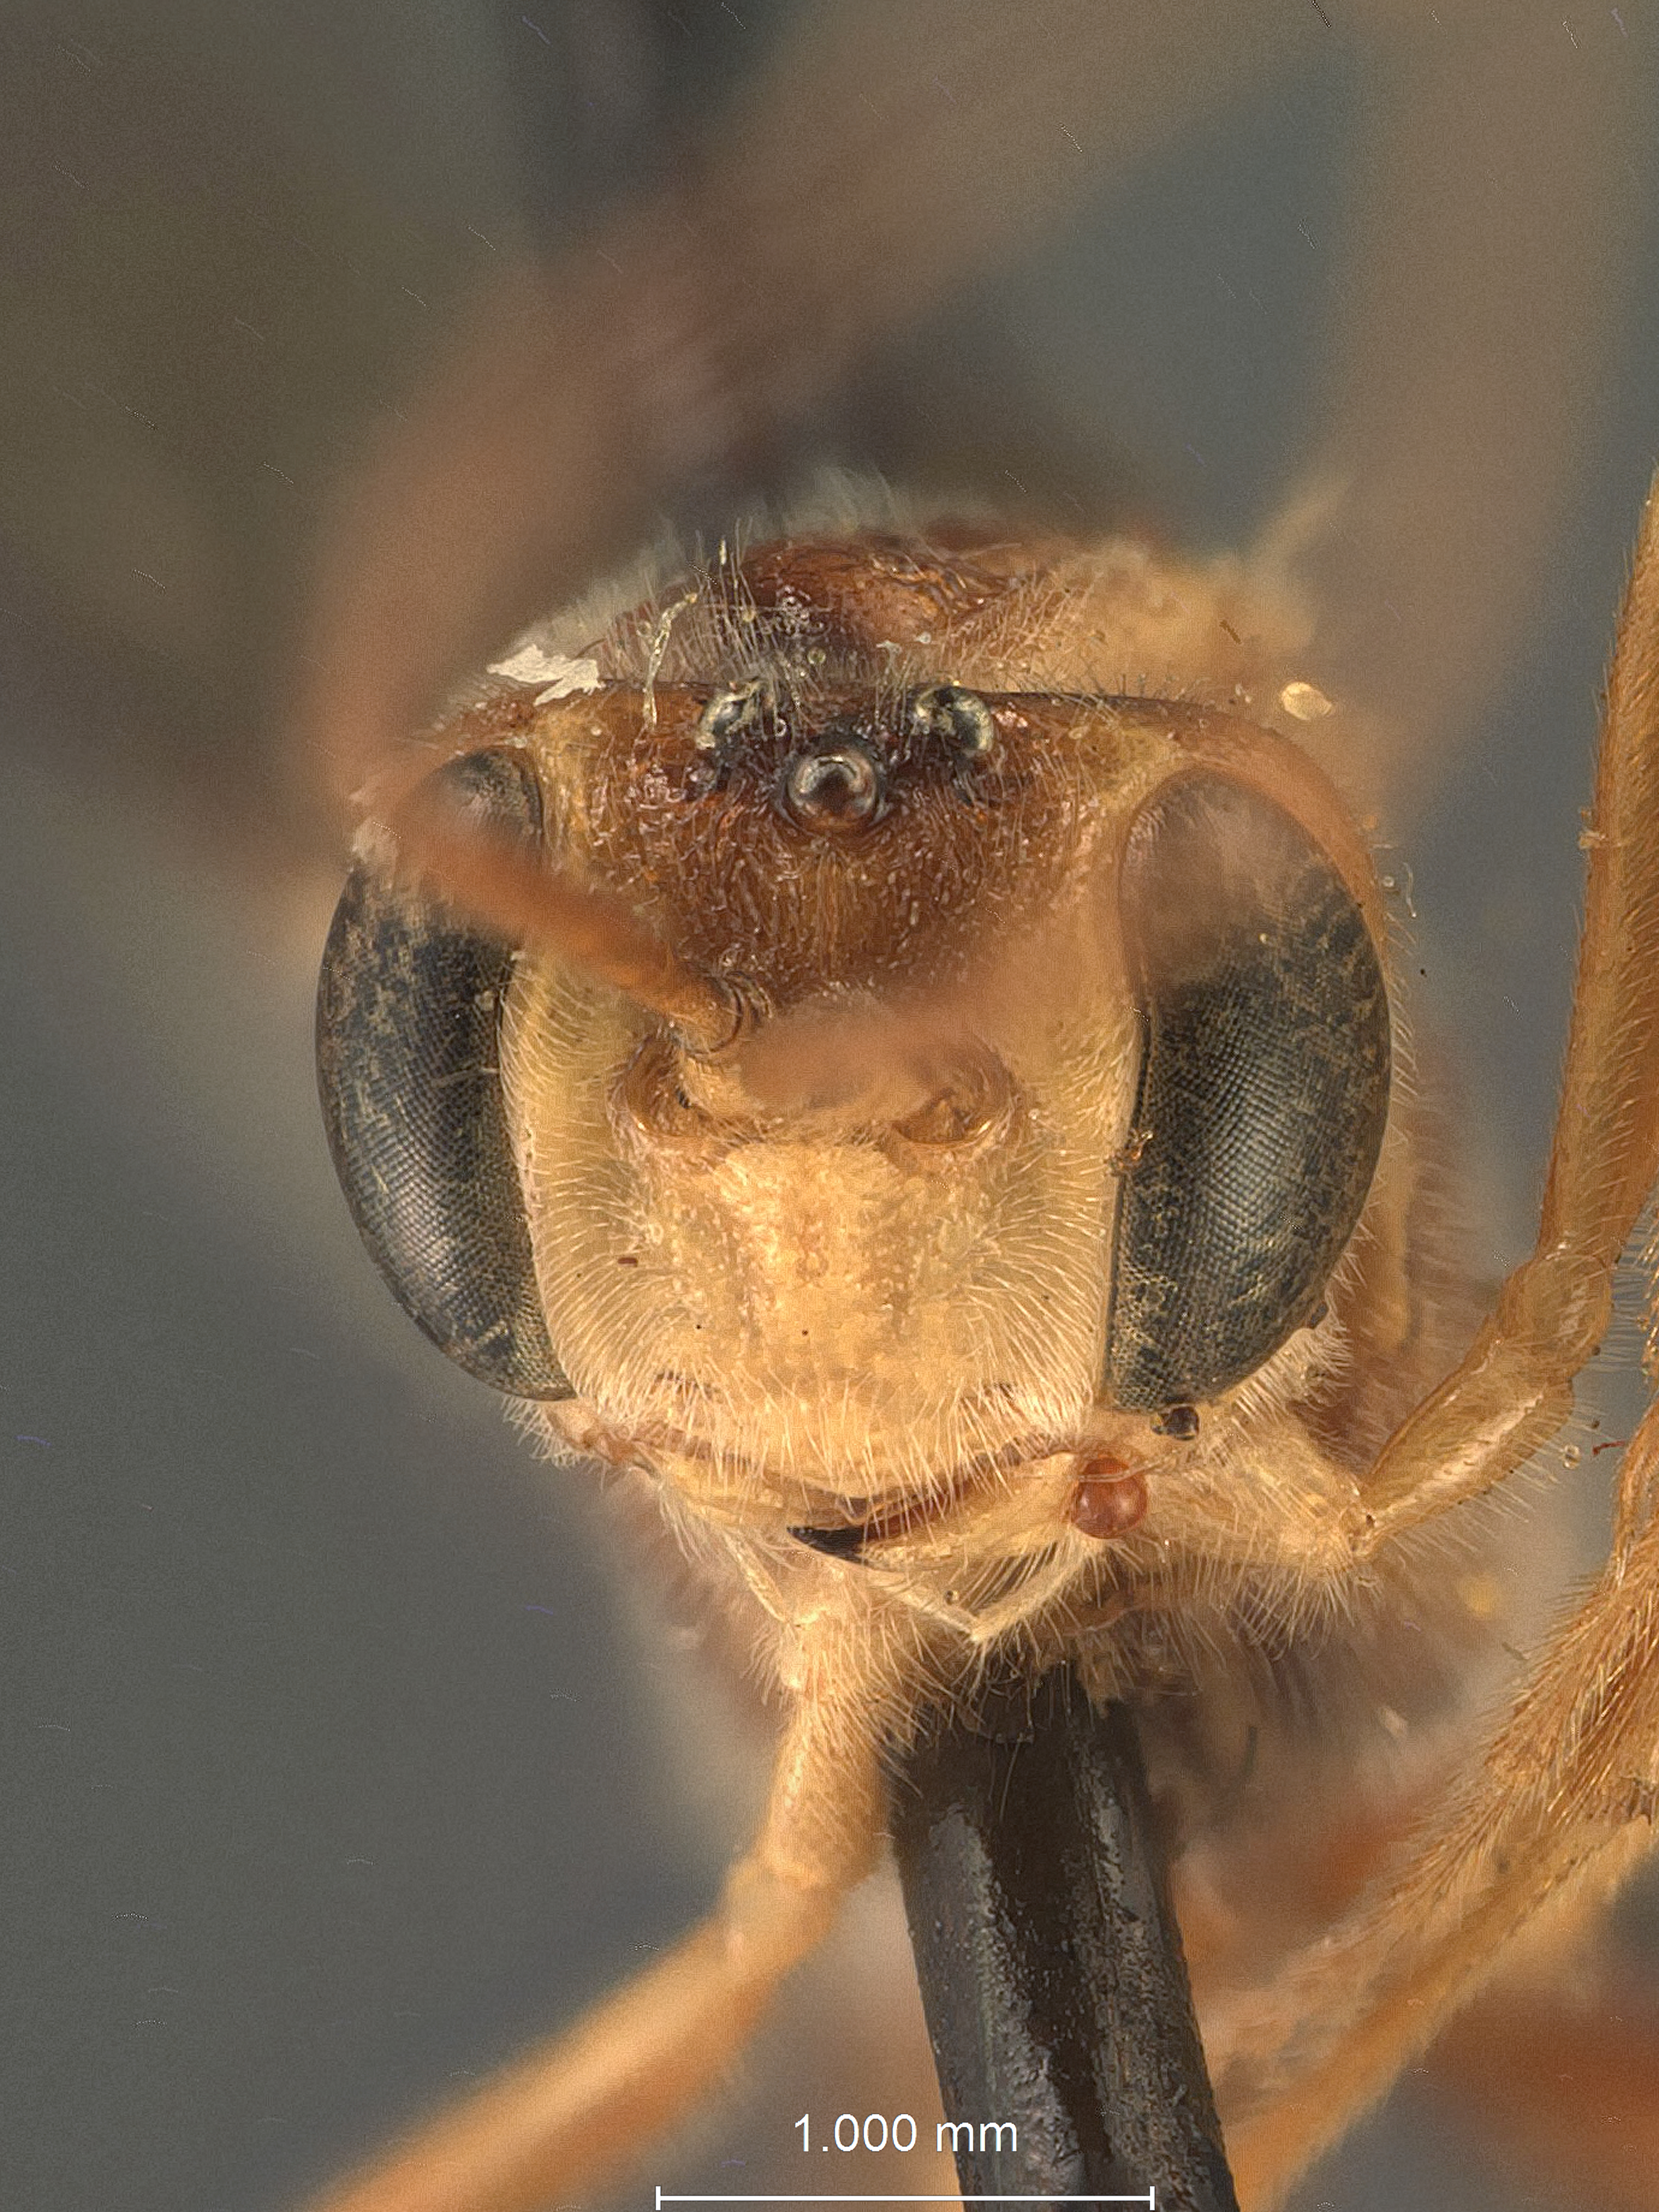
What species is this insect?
Habronyx severini
